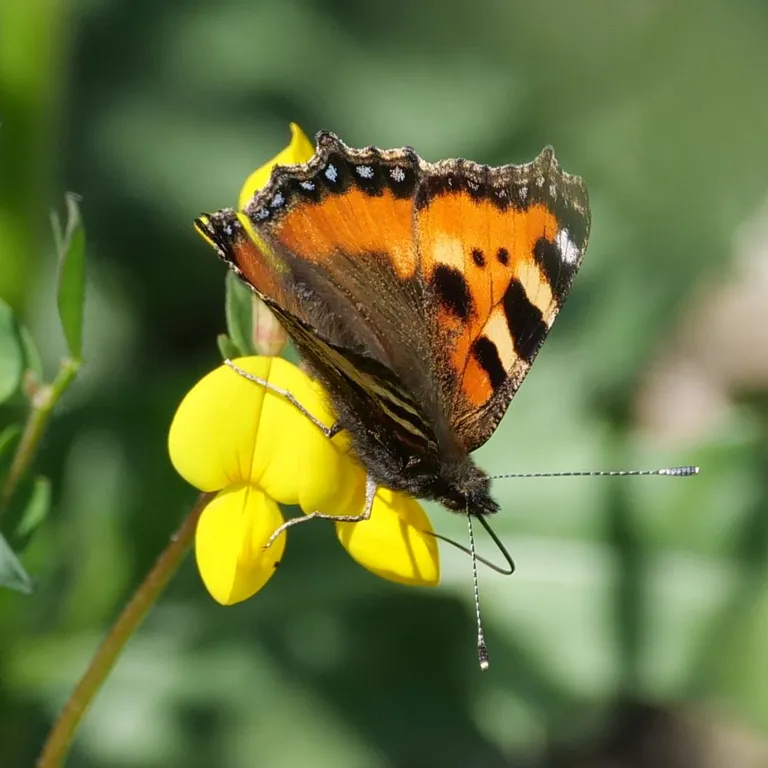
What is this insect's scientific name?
Aglais urticae
